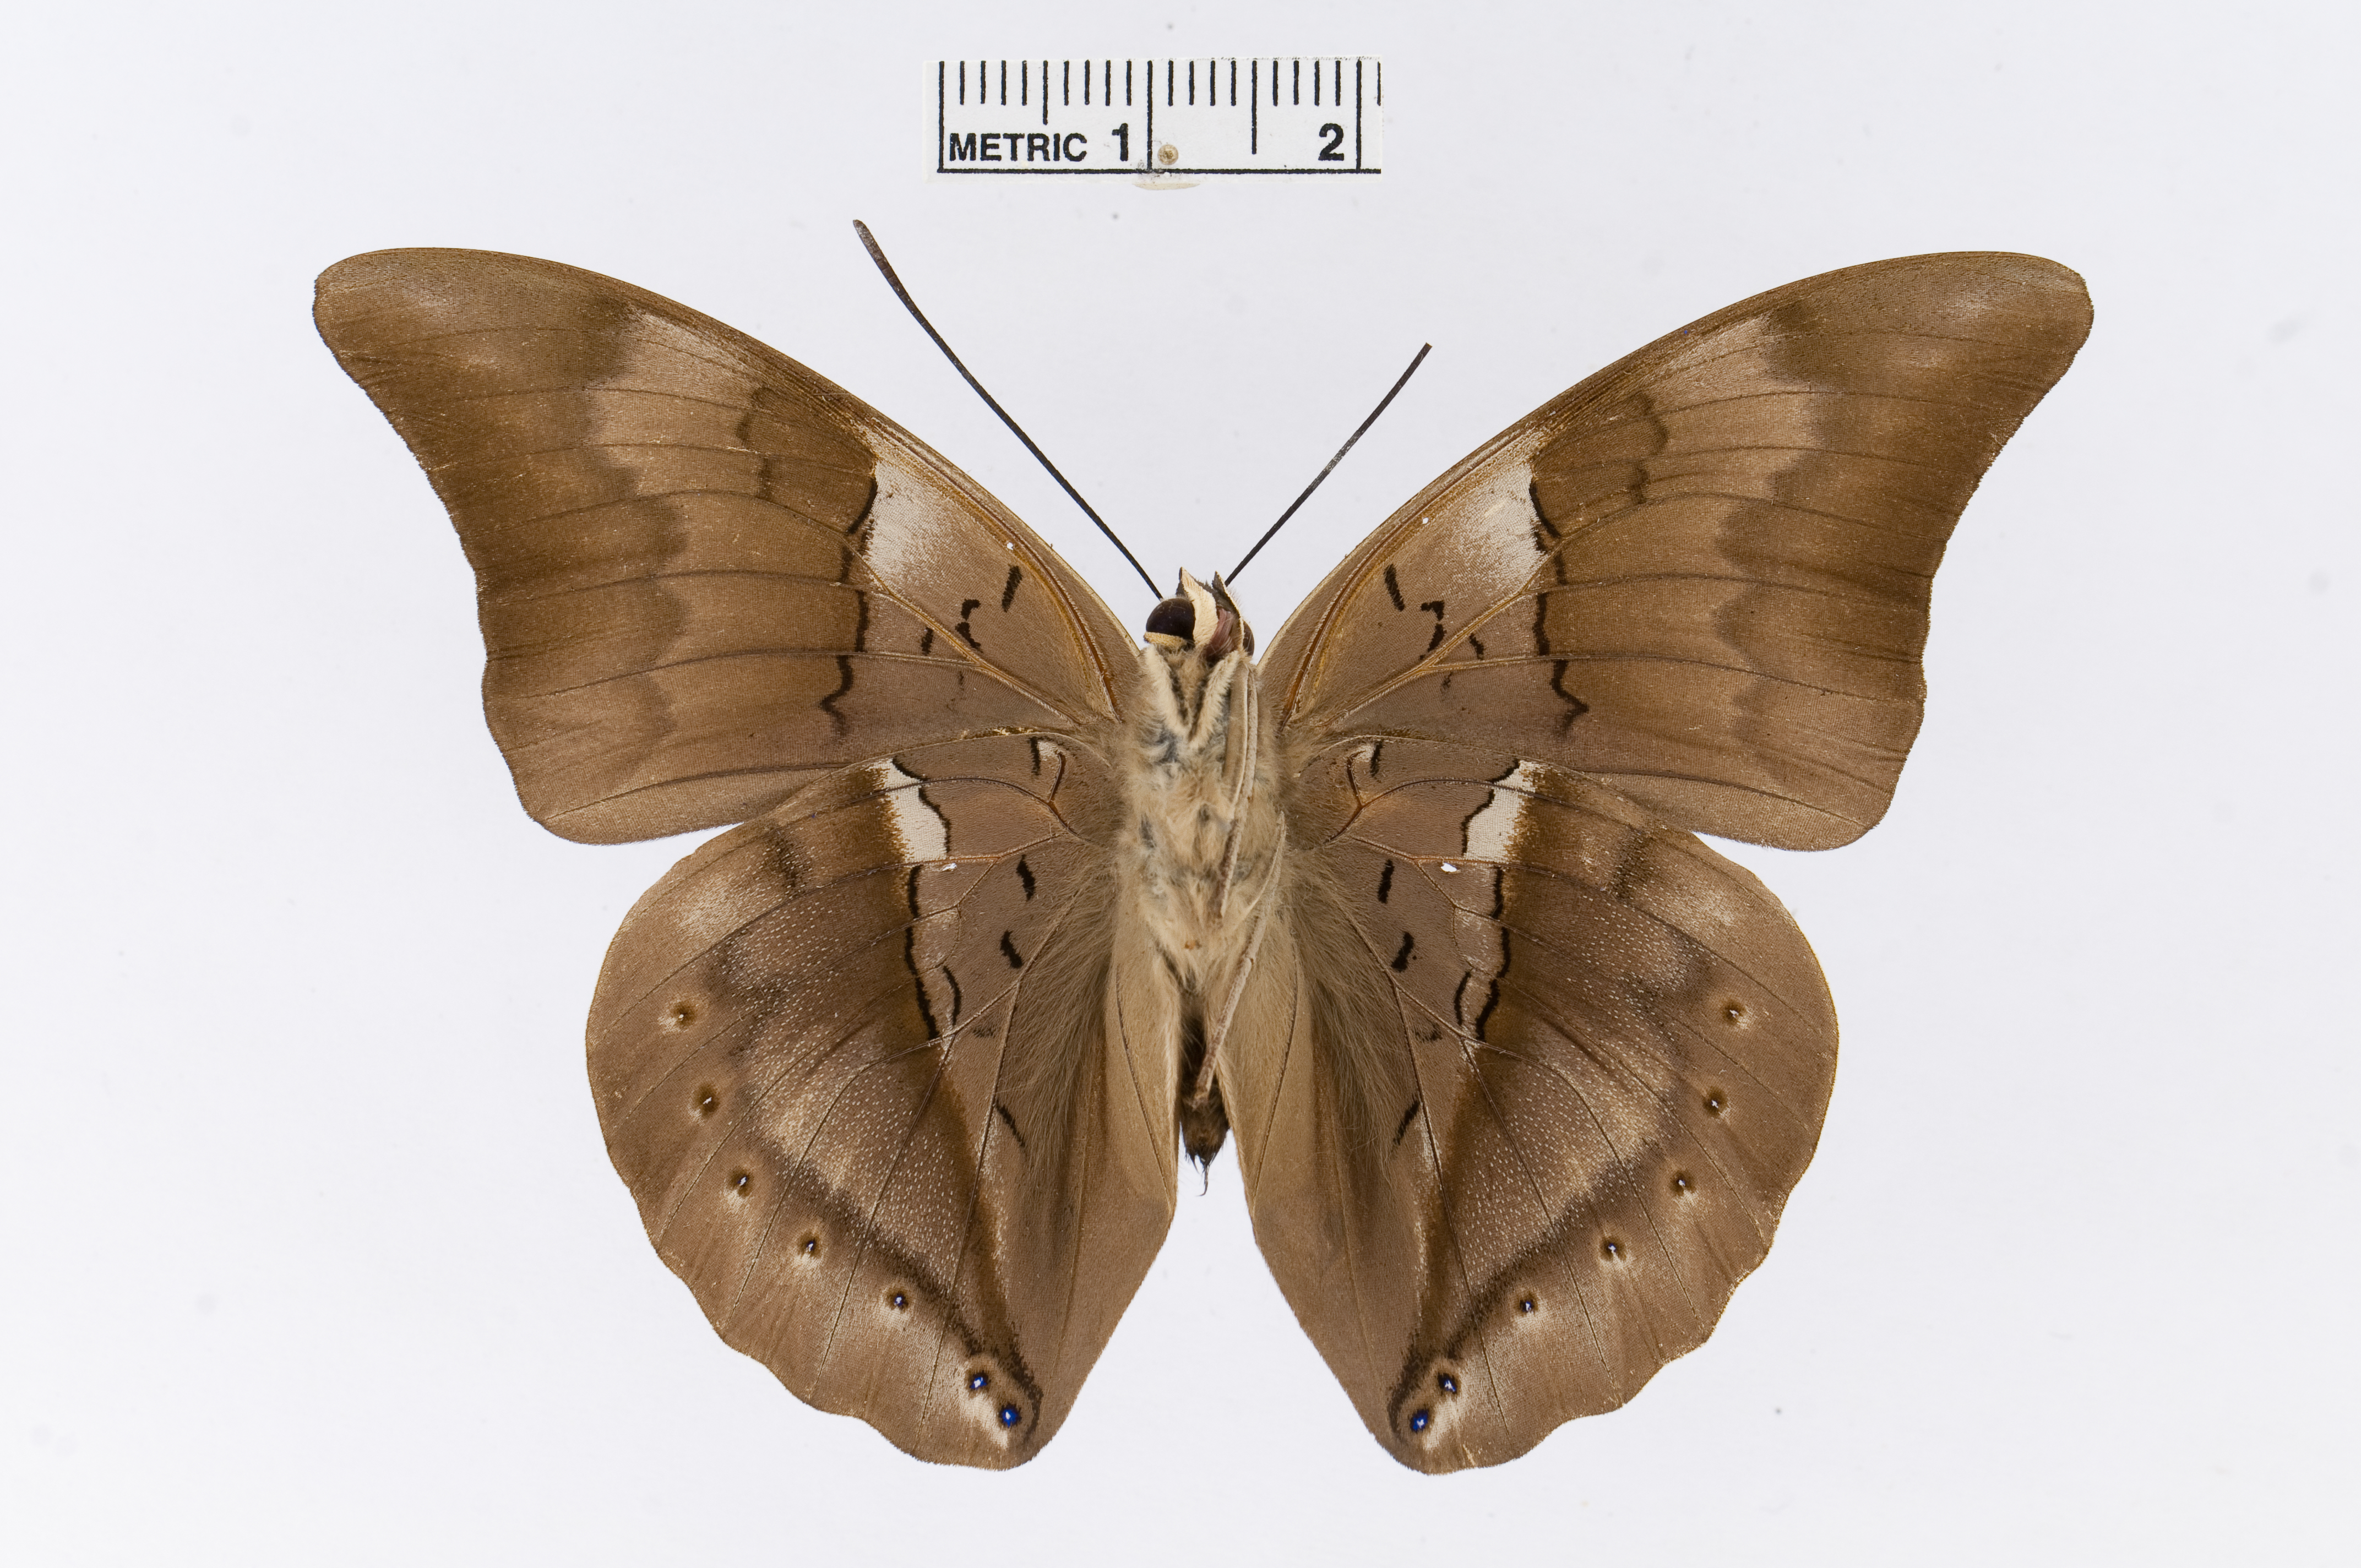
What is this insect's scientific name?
Noreppa chromus
